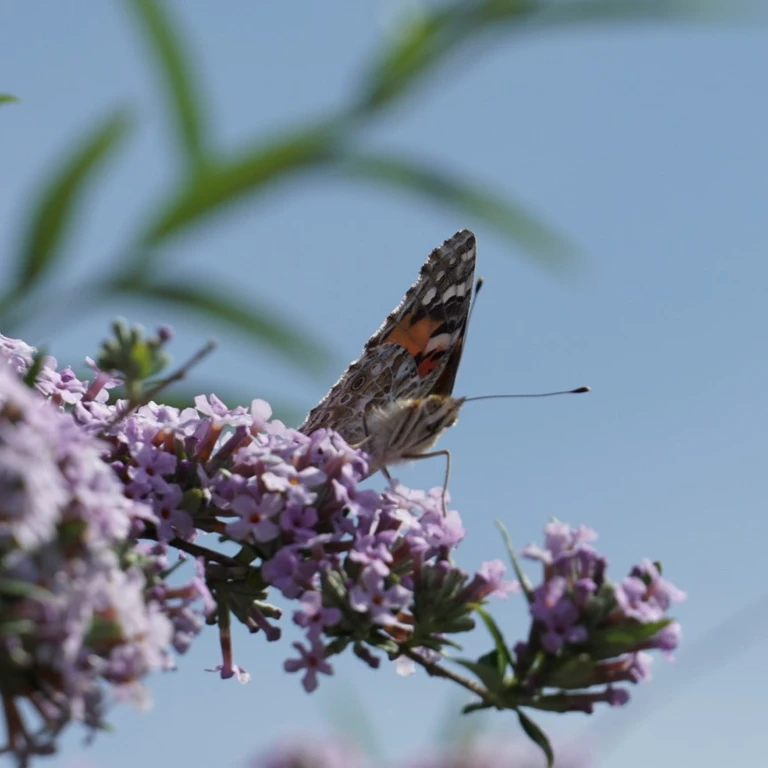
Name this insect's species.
Vanessa cardui
